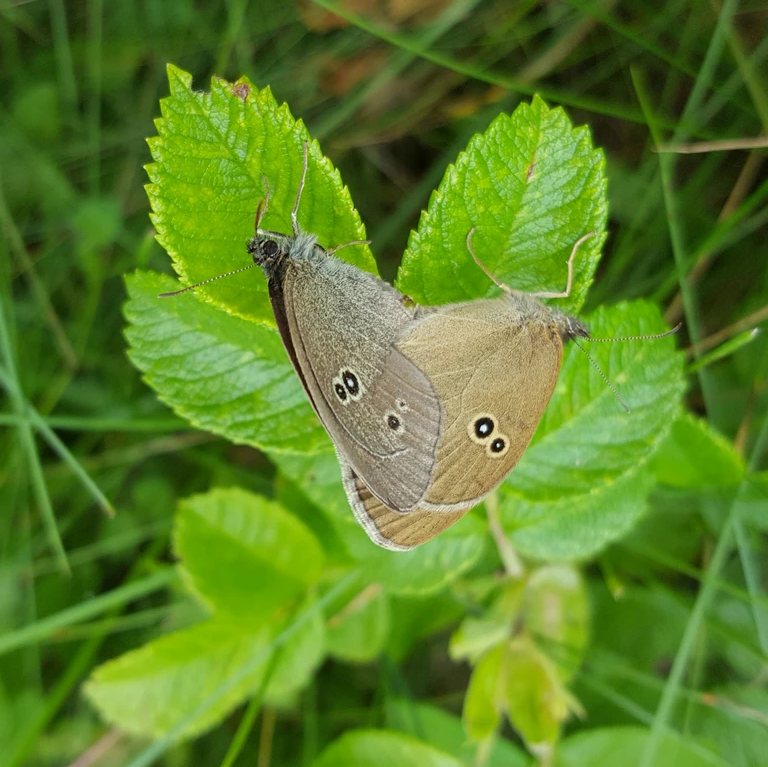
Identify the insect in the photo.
Aphantopus hyperantus
